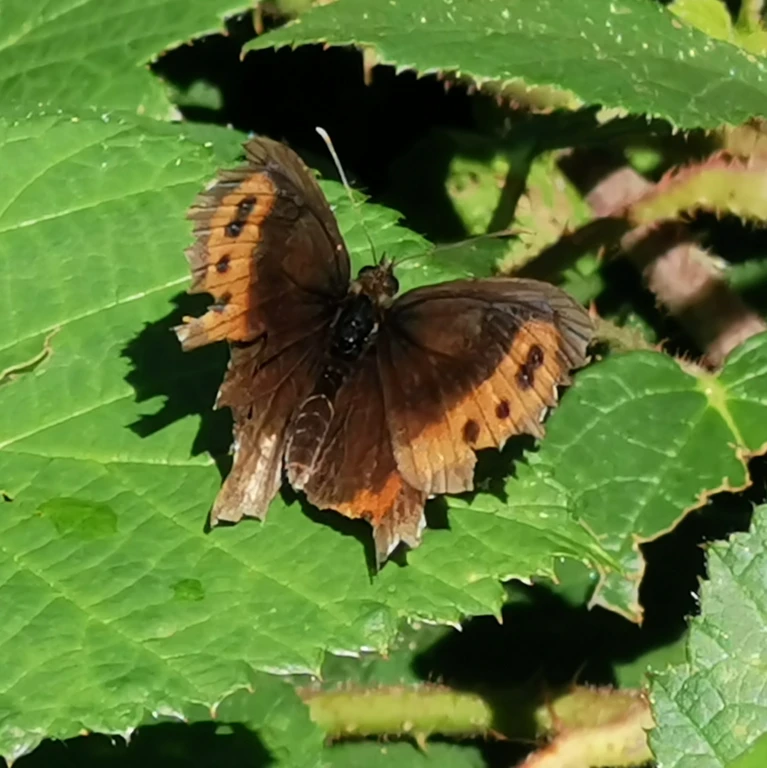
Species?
Erebia aethiops
